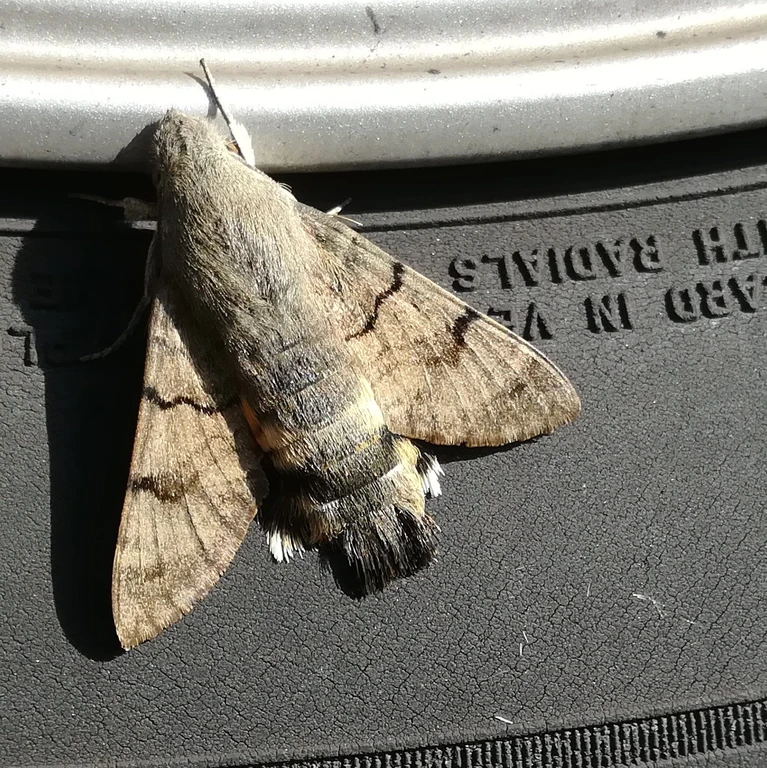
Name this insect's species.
Macroglossum stellatarum
